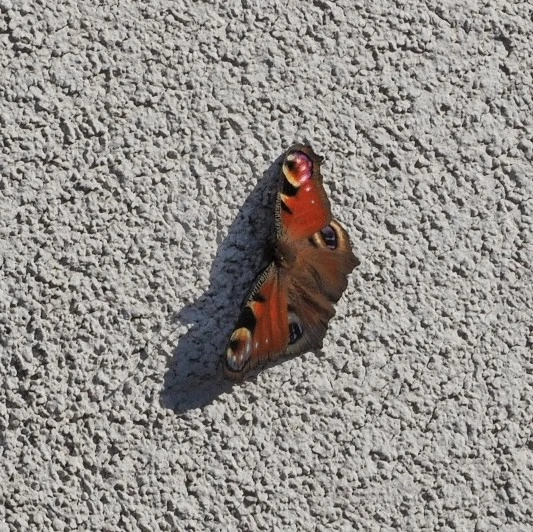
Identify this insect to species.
Aglais io
